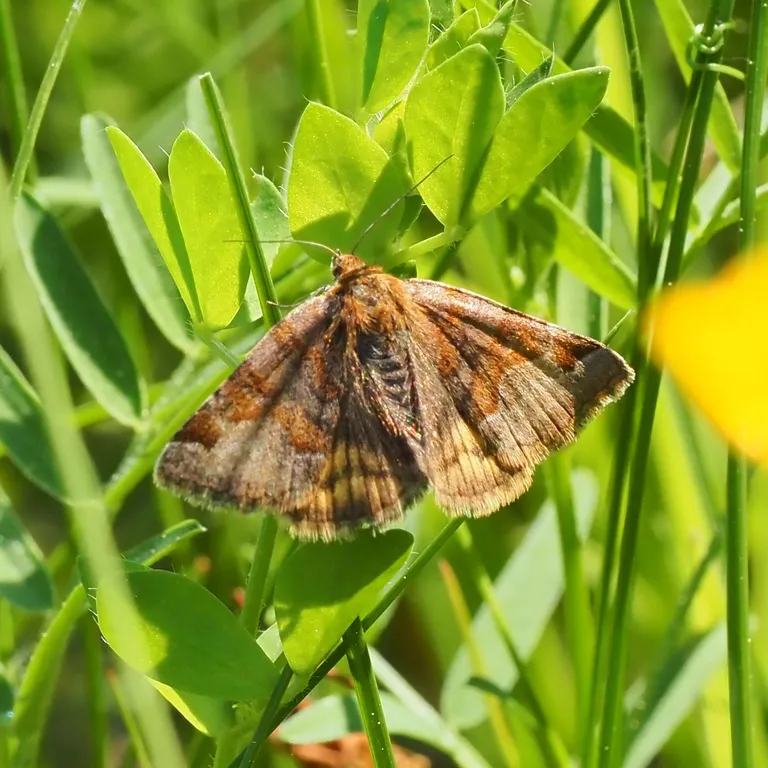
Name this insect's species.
Euclidia glyphica
